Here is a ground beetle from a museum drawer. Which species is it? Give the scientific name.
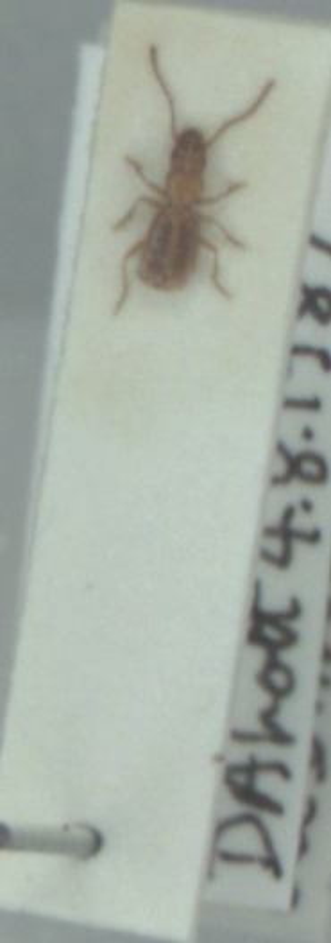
Aepopsis robinii
